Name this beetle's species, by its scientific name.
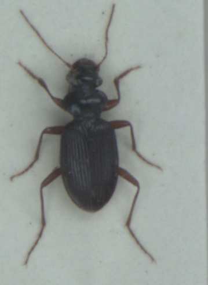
Leistus fulvibarbis
